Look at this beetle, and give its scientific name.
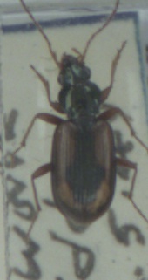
Bembidion maritimum
